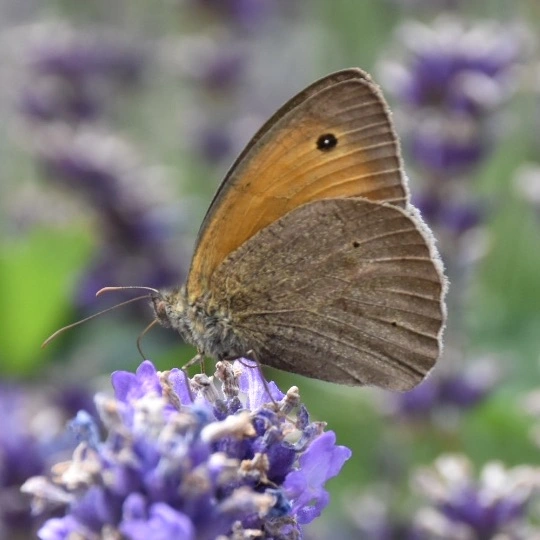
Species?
Maniola jurtina
